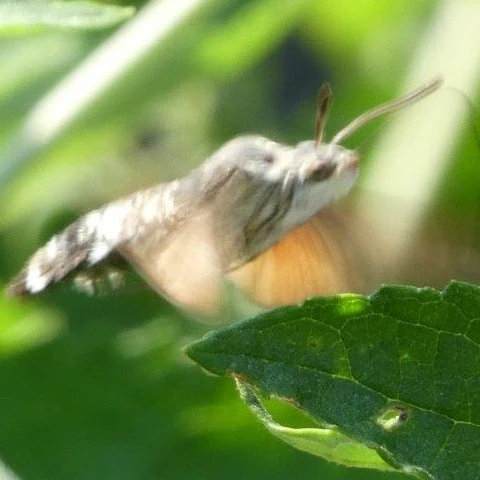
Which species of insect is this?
Macroglossum stellatarum
